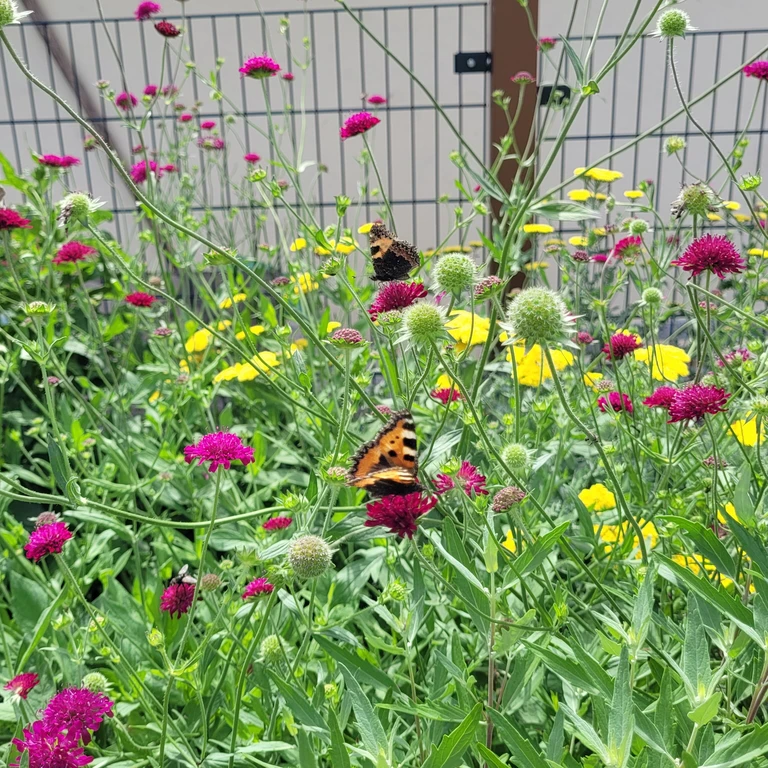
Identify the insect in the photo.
Aglais urticae
